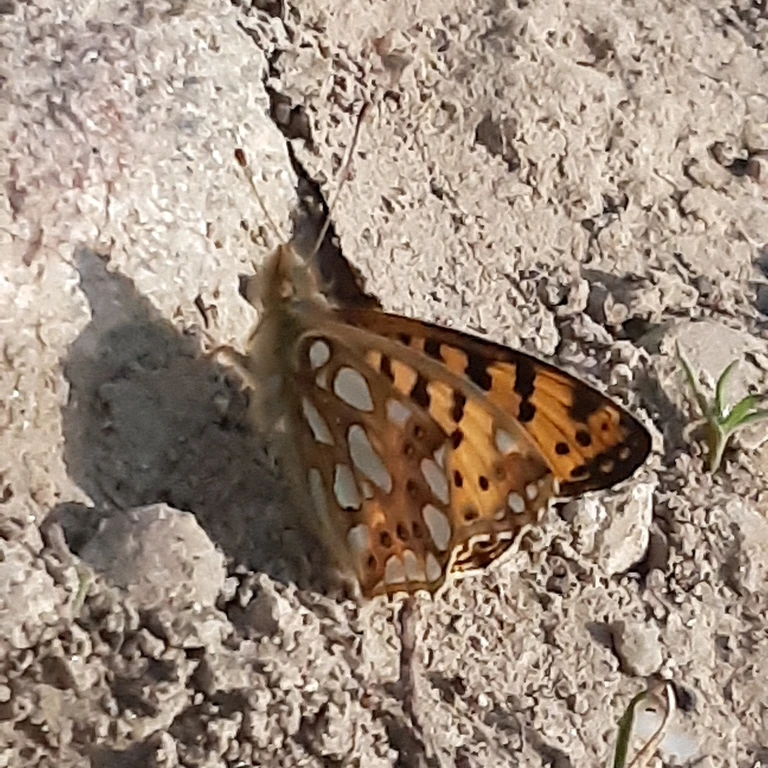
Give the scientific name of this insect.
Issoria lathonia
